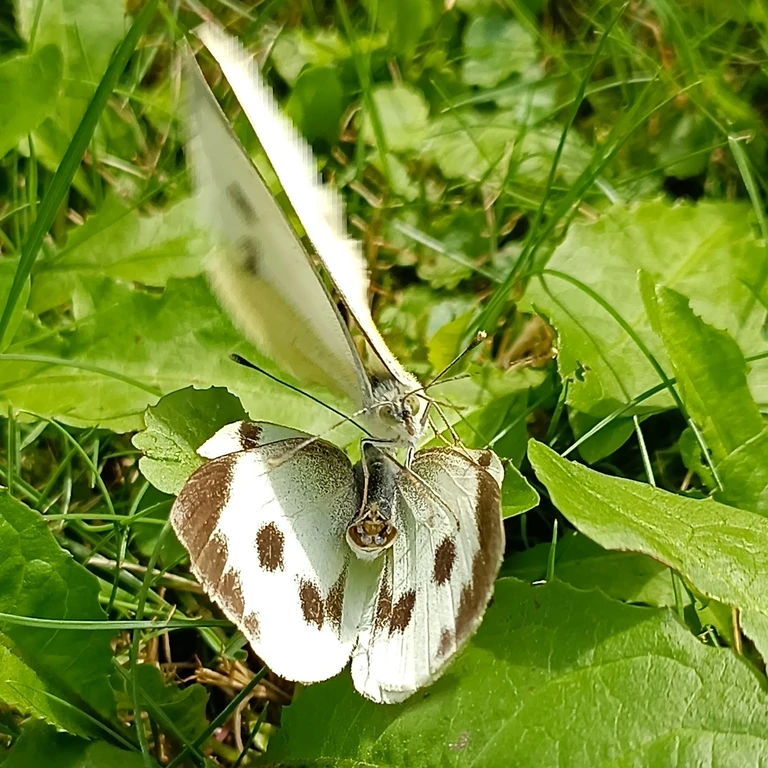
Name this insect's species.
Pieris brassicae
